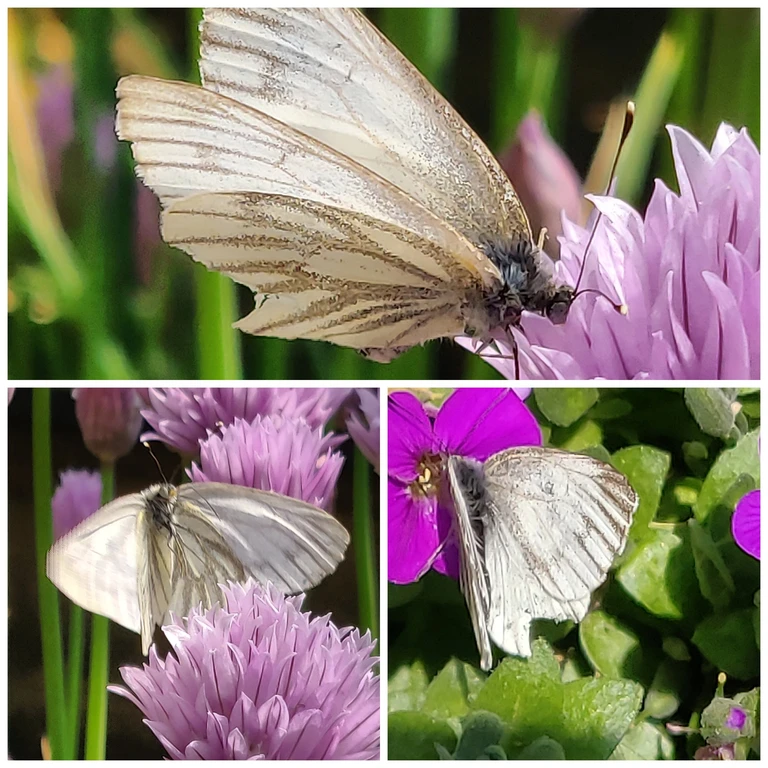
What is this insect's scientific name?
Pieris napi
